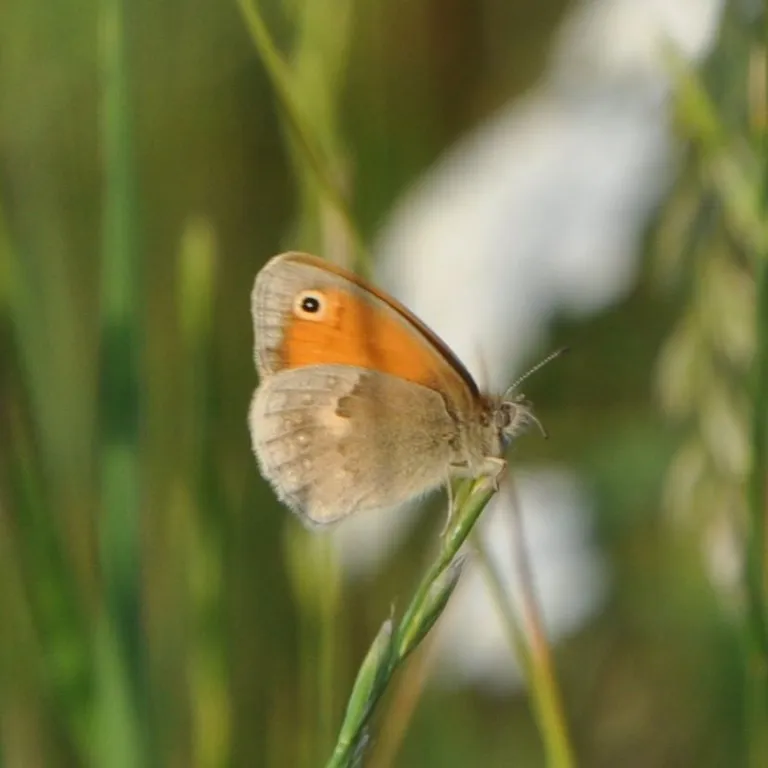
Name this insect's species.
Coenonympha pamphilus
